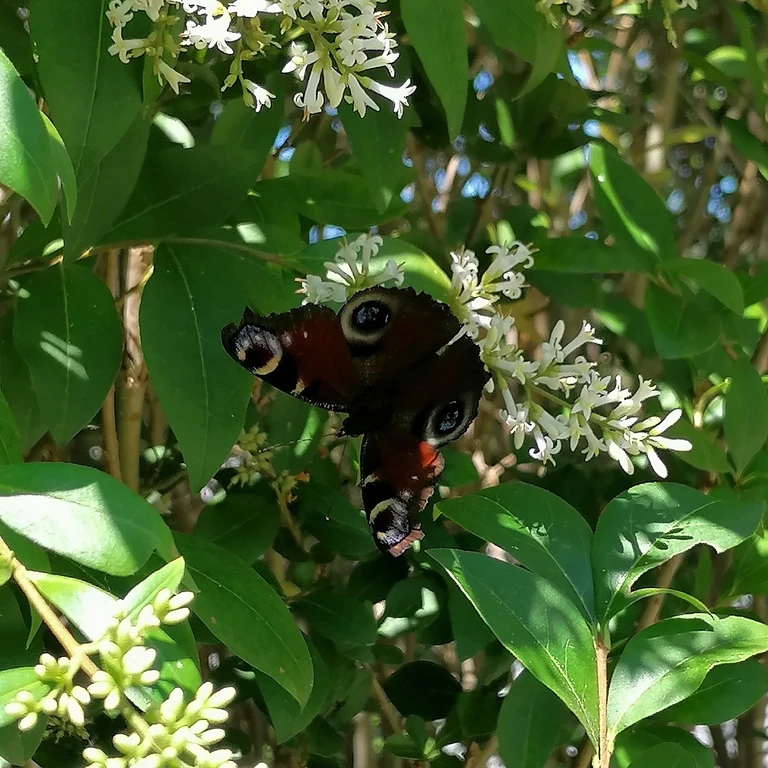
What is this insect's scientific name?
Aglais io
